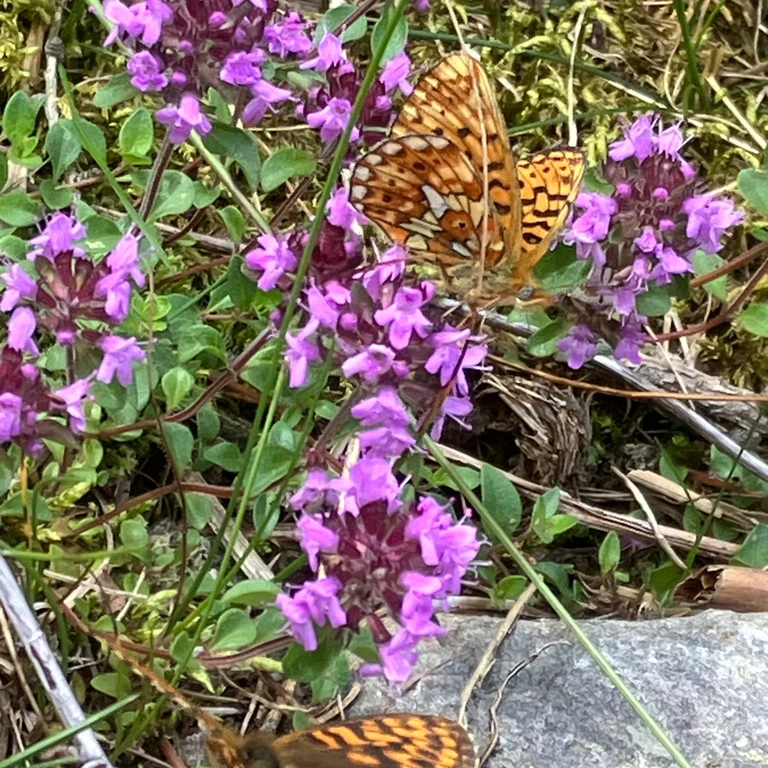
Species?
Boloria euphrosyne (also Clossiana euphrosyne)
